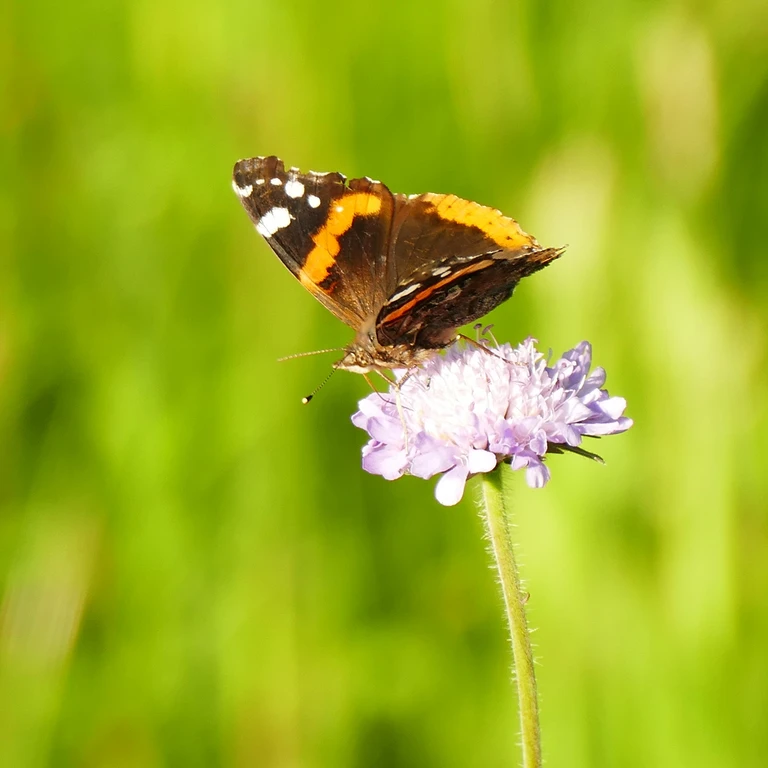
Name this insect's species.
Vanessa atalanta
